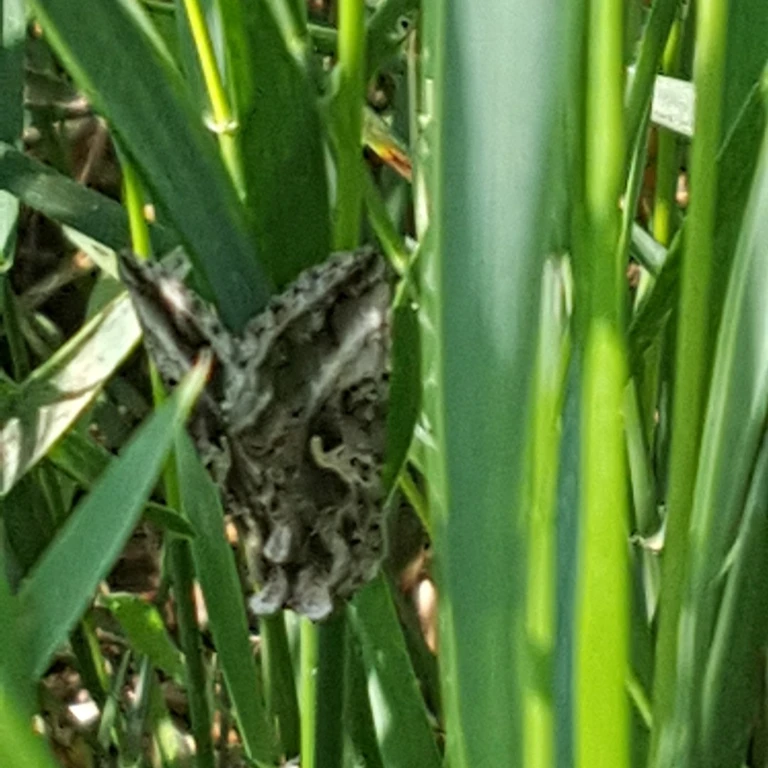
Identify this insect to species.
Autographa gamma
